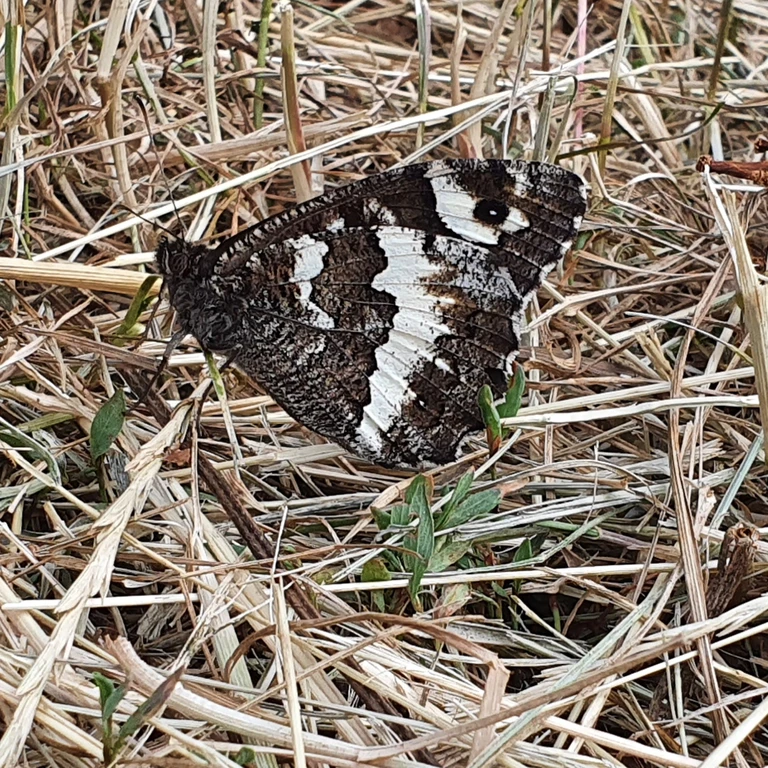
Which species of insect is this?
Brintesia circe
